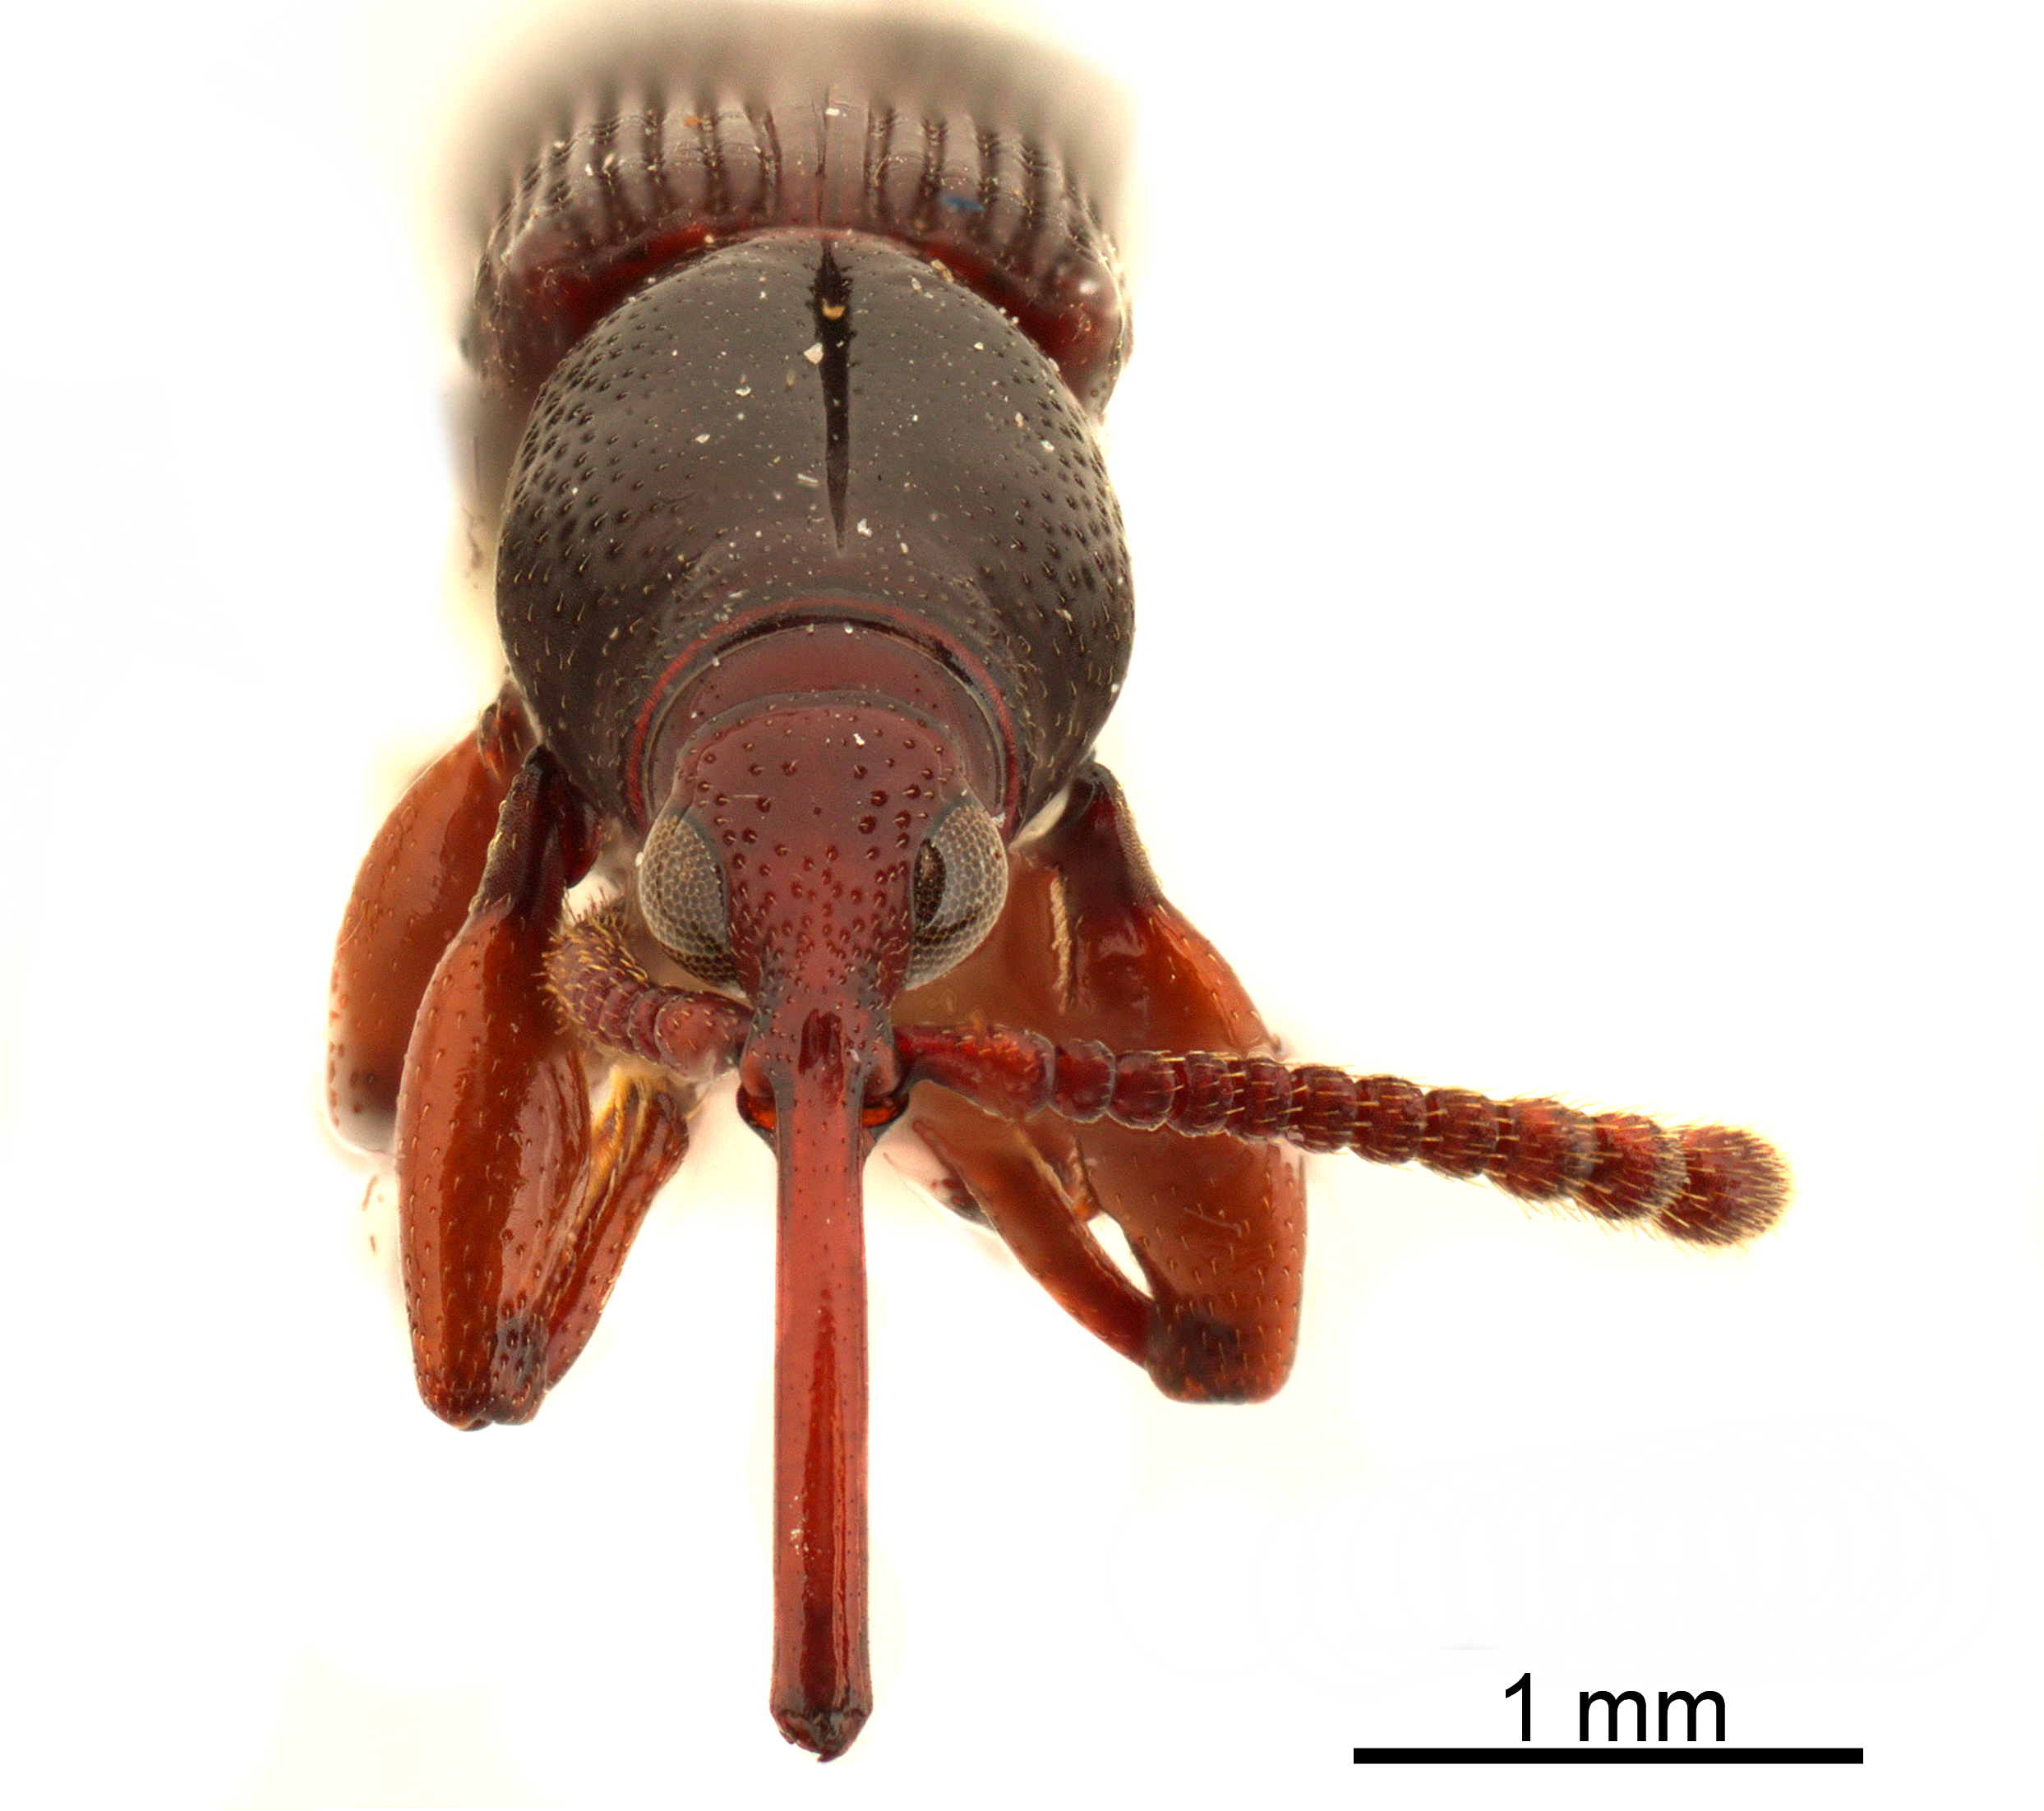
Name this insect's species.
Nothogaster laevicollis (also Orphanobrentus laevicollis)
